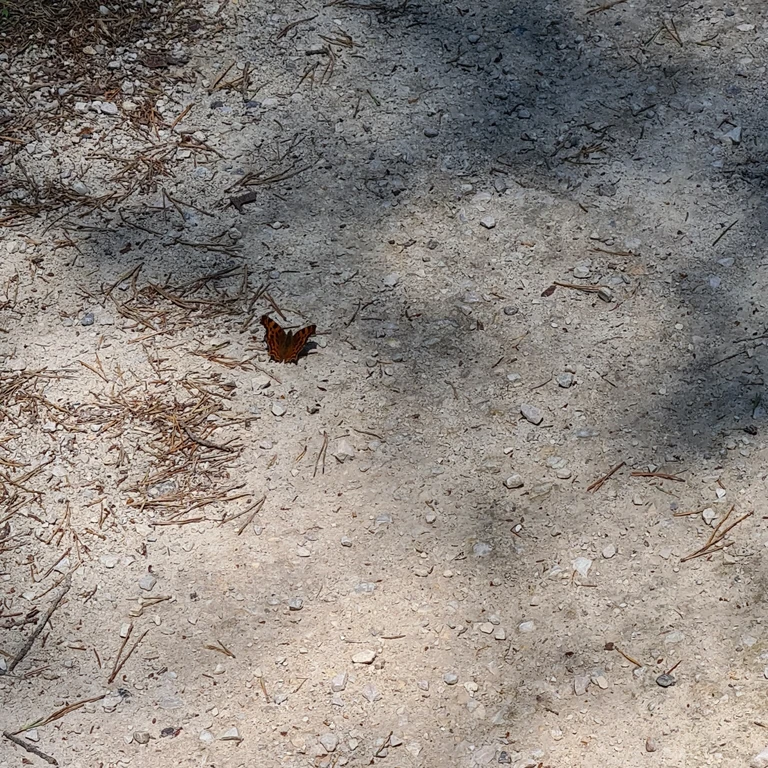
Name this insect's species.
Polygonia c-album
